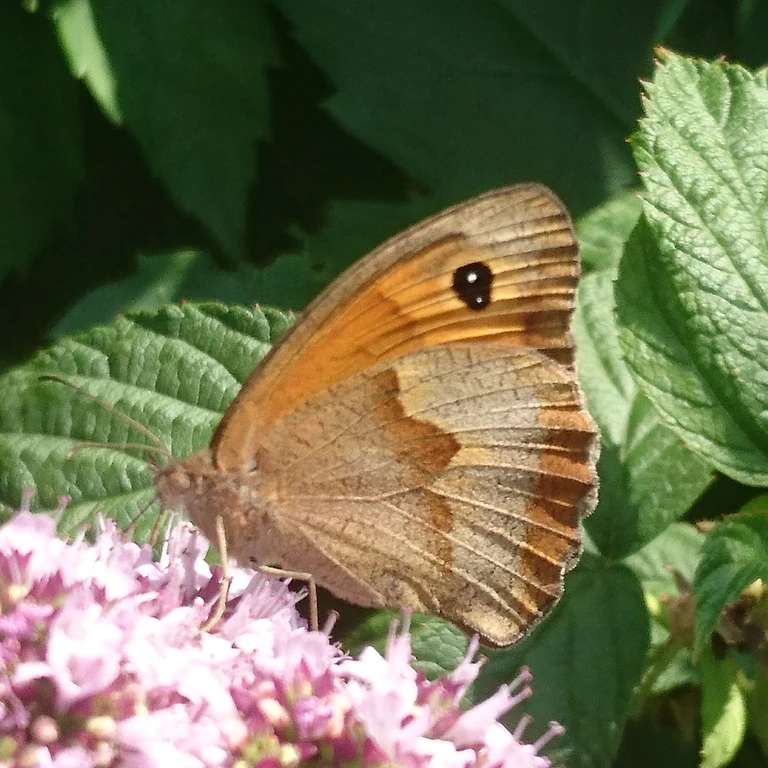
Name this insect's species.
Maniola jurtina
